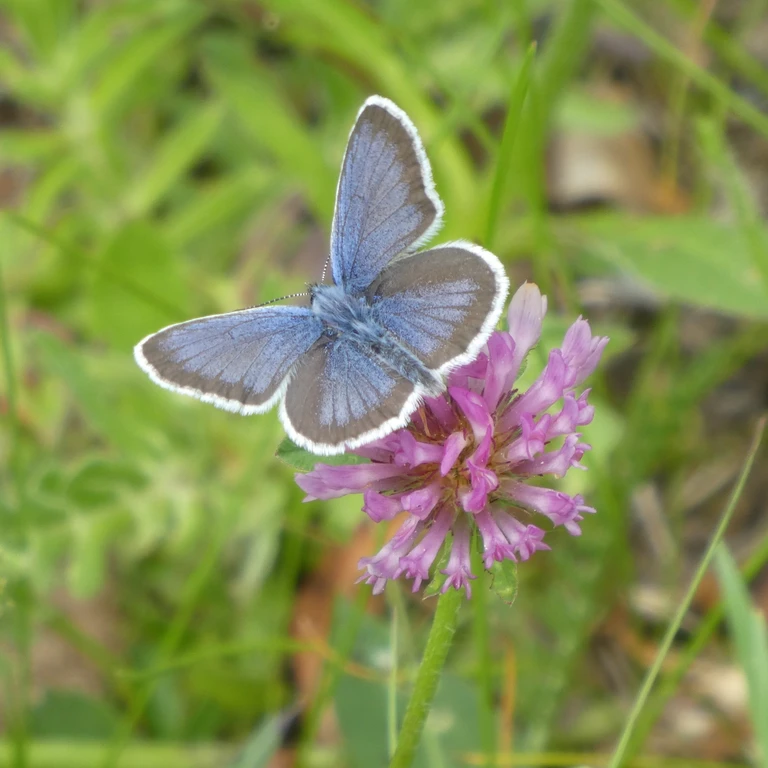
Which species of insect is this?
Plebejus argus
